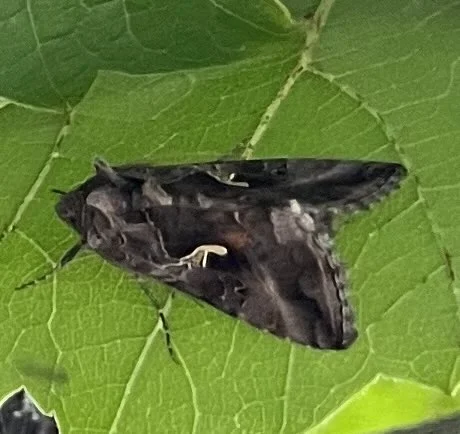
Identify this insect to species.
Autographa gamma
